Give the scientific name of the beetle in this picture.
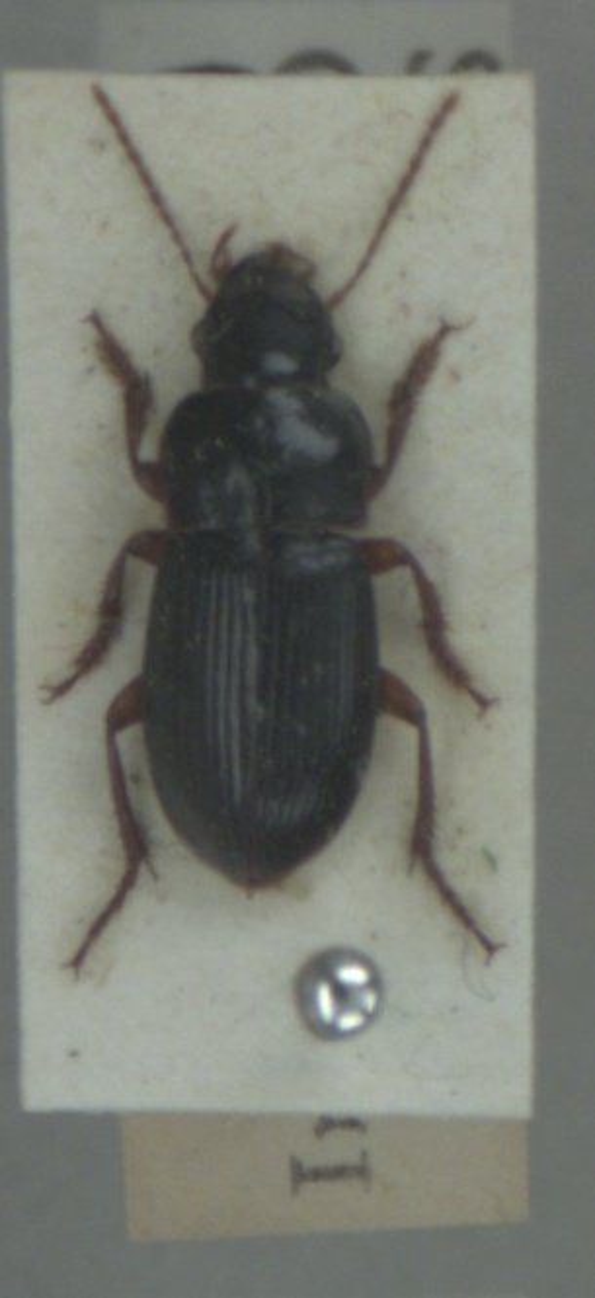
Harpalus latus
